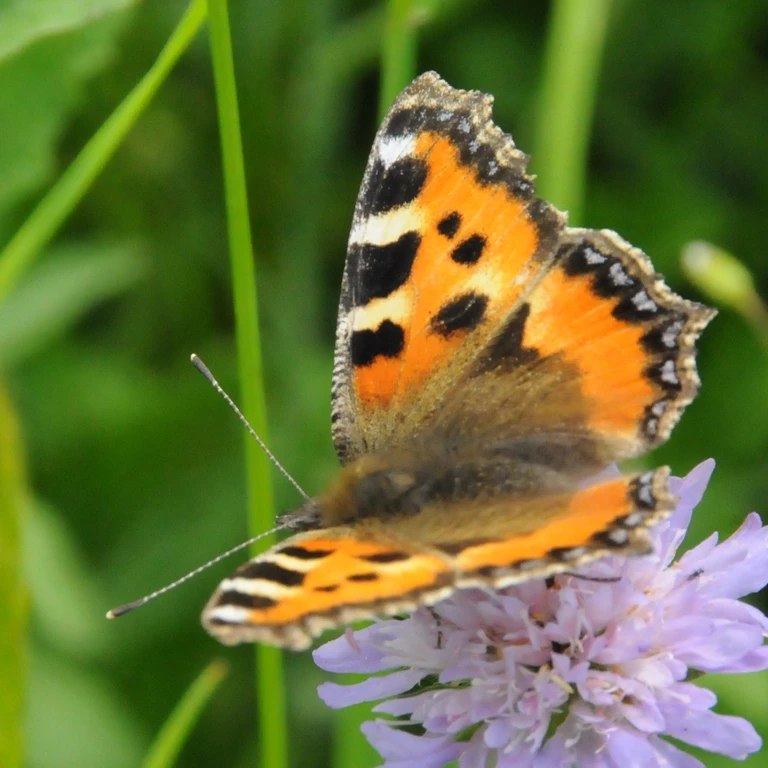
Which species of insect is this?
Aglais urticae
